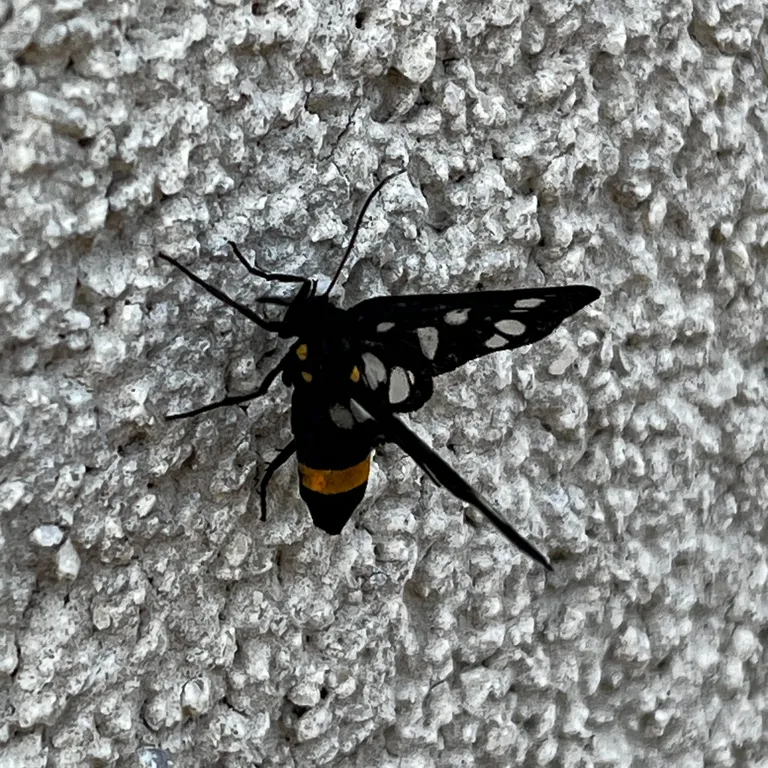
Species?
Amata phegea
